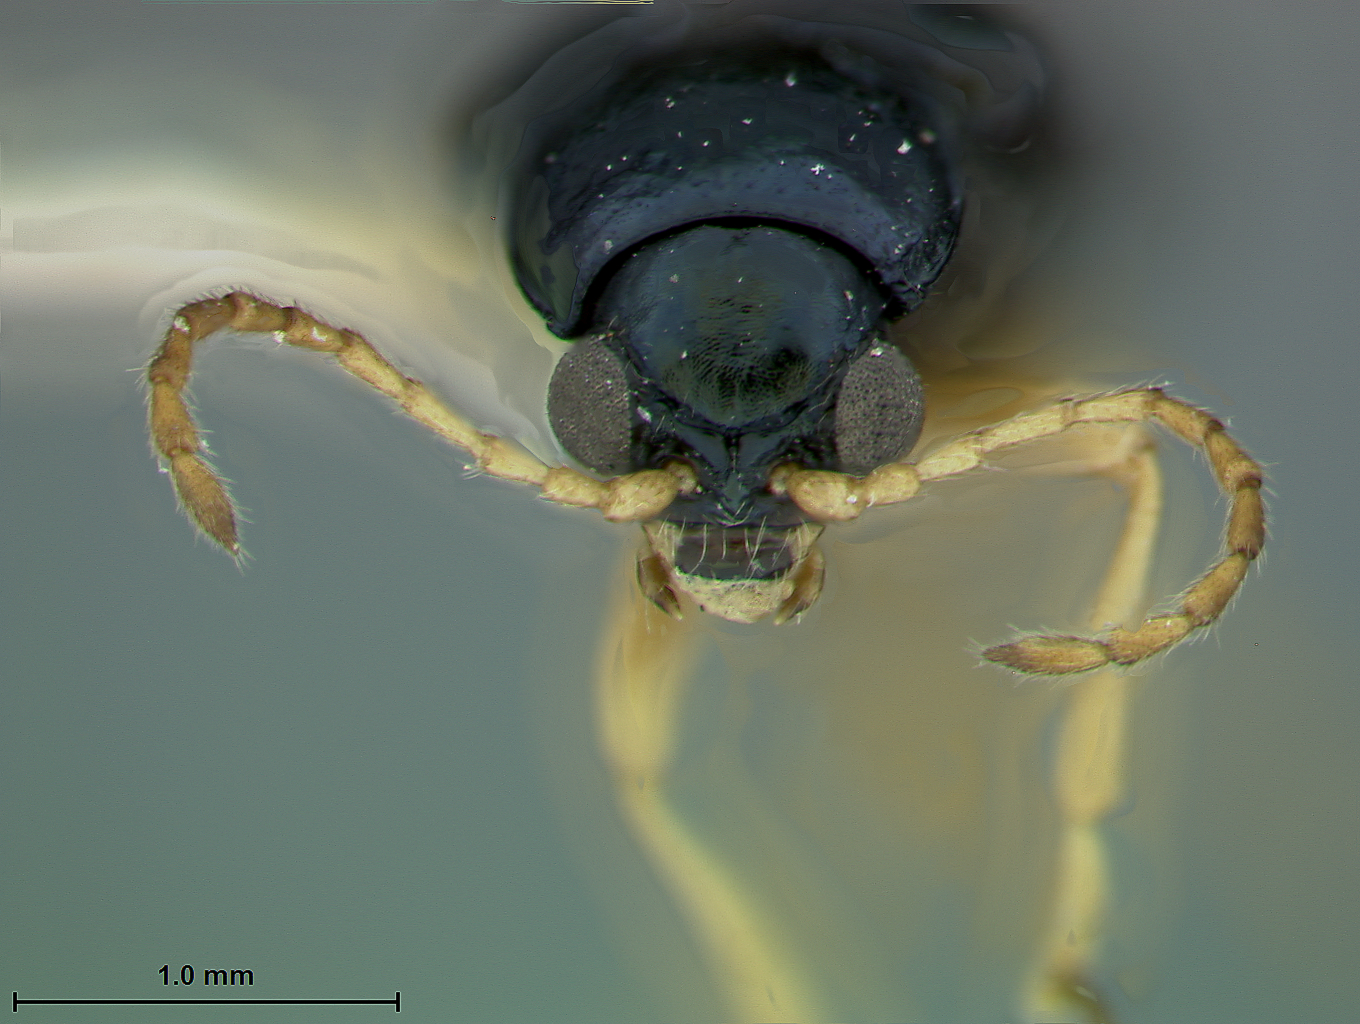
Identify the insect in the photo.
Scelolyperus liriophilus
